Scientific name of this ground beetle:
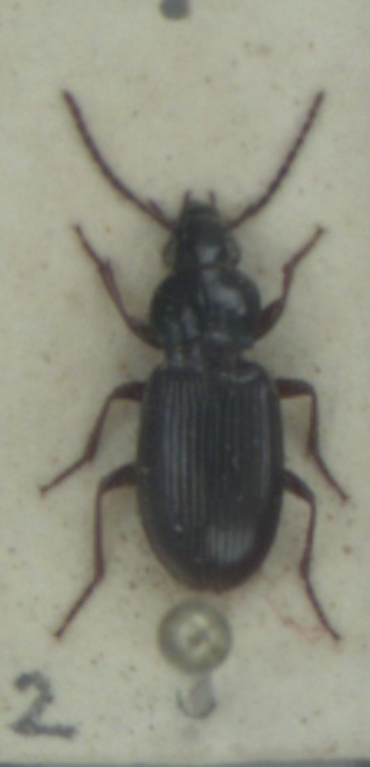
Pterostichus strenuus
